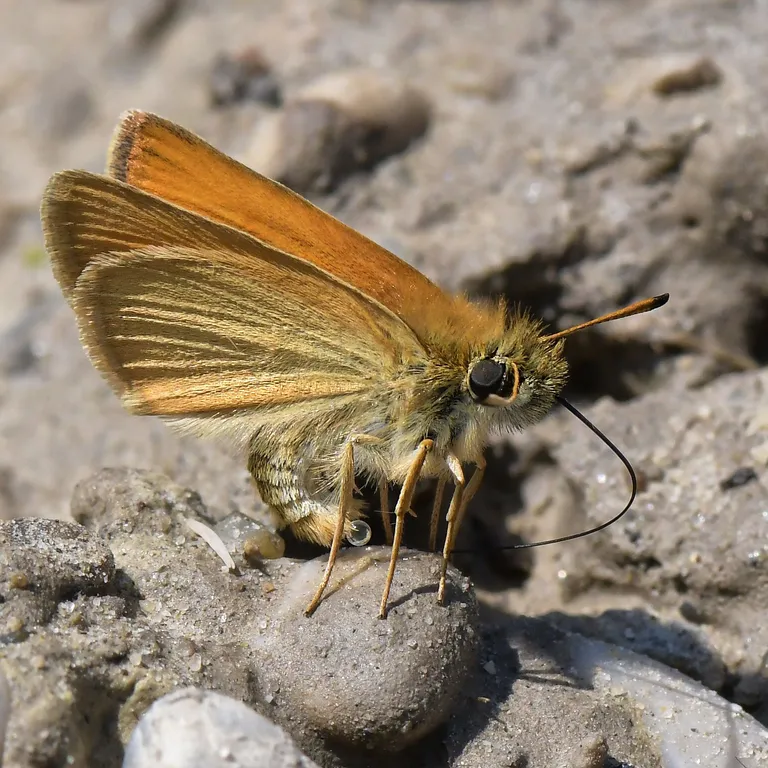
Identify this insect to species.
Thymelicus lineola
